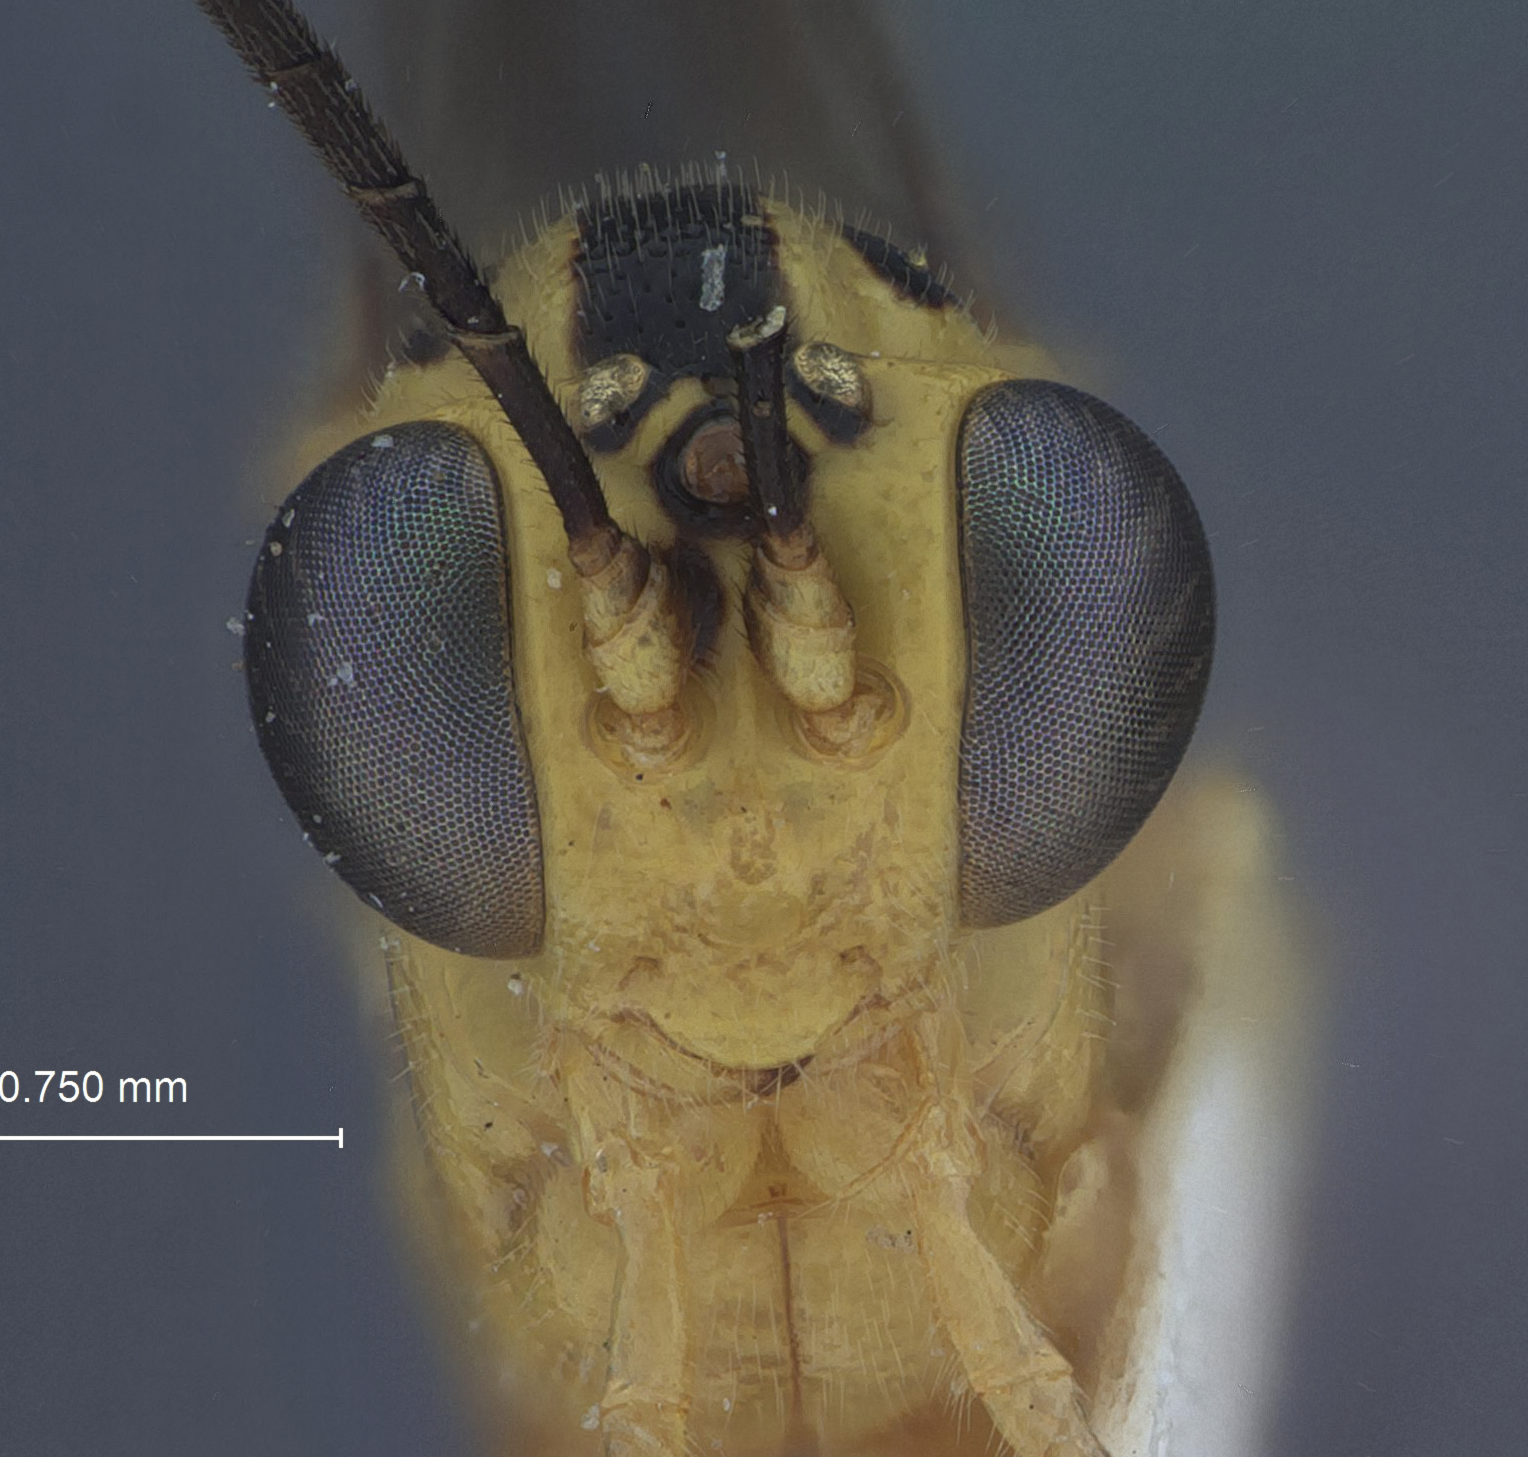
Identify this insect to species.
Brachyxiphosoma insularis
